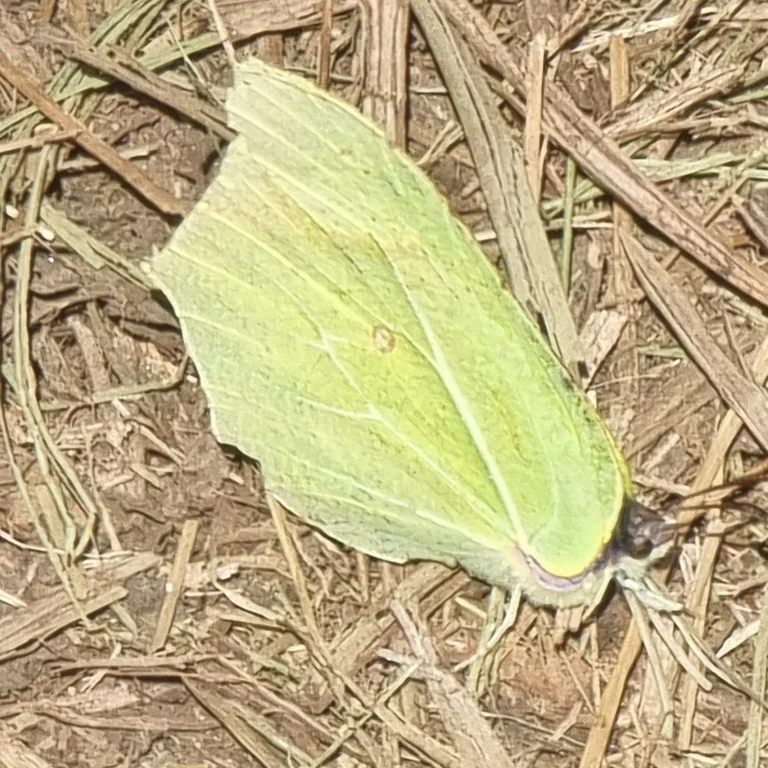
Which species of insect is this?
Gonepteryx rhamni
